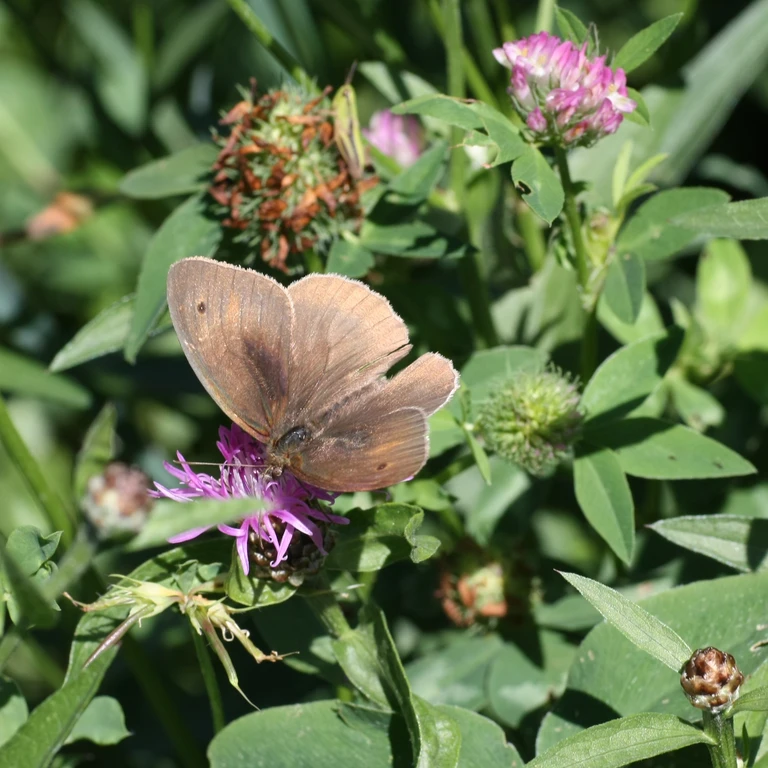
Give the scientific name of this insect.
Maniola jurtina
